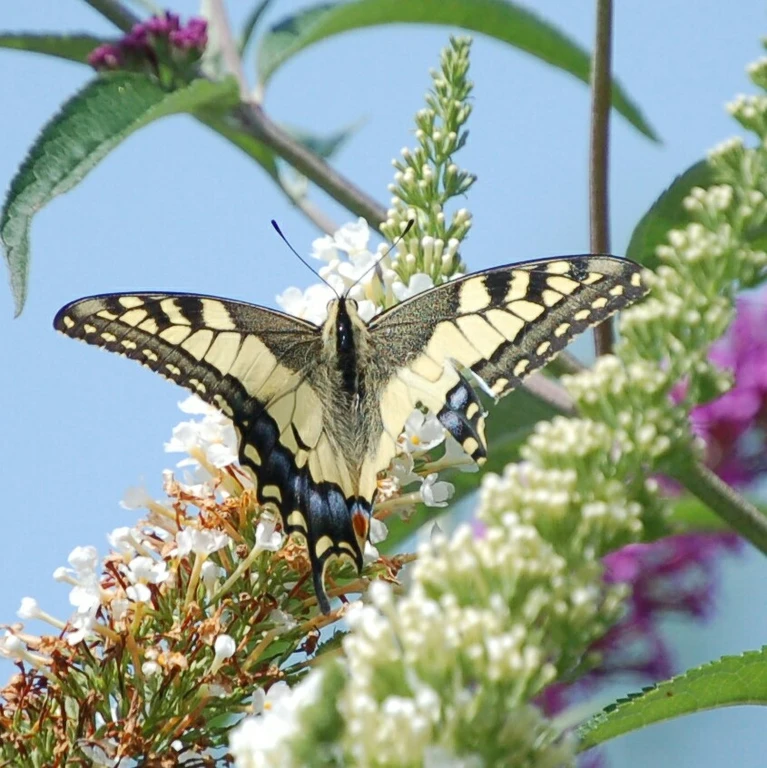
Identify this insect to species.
Papilio machaon
